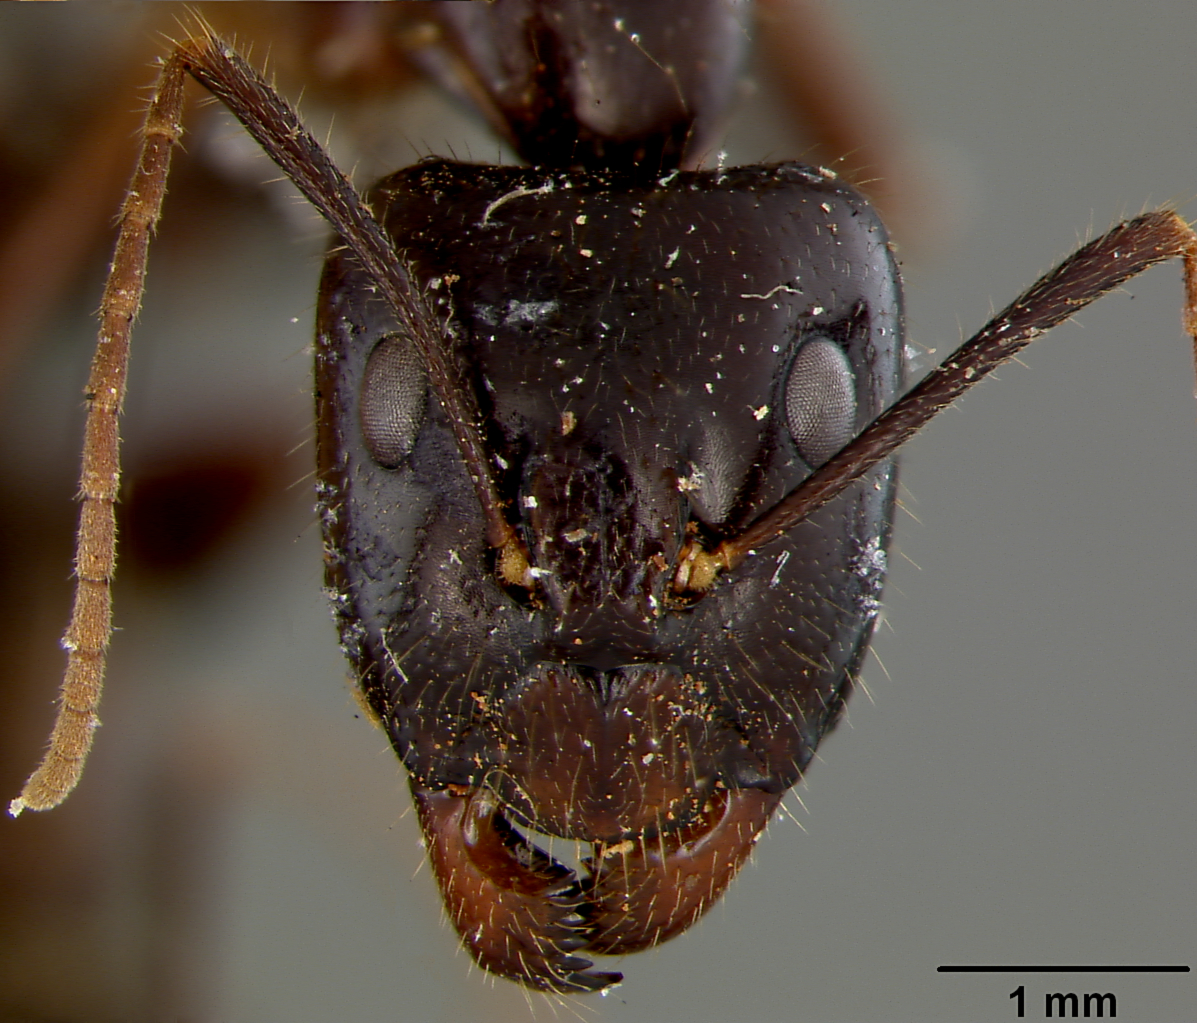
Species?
Camponotus maculatus
